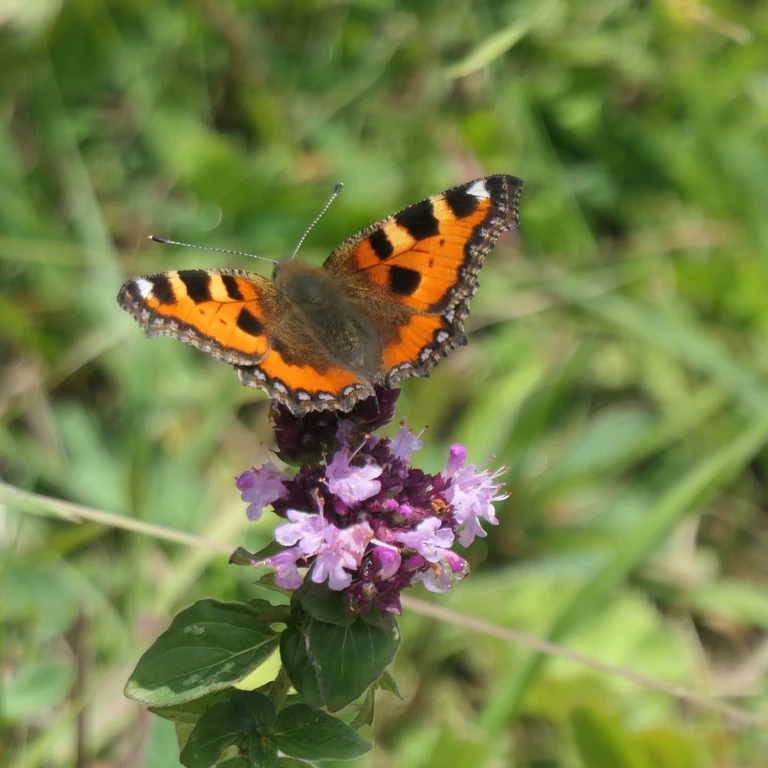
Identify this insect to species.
Aglais urticae
